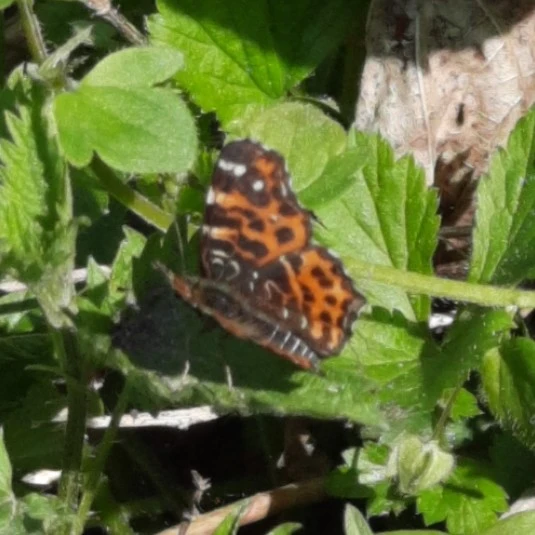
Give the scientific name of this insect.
Araschnia levana
